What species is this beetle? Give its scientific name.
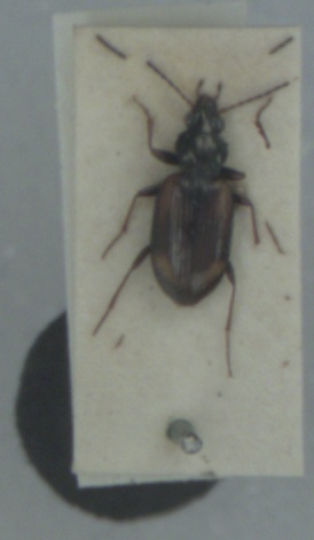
Bembidion bruxellense
